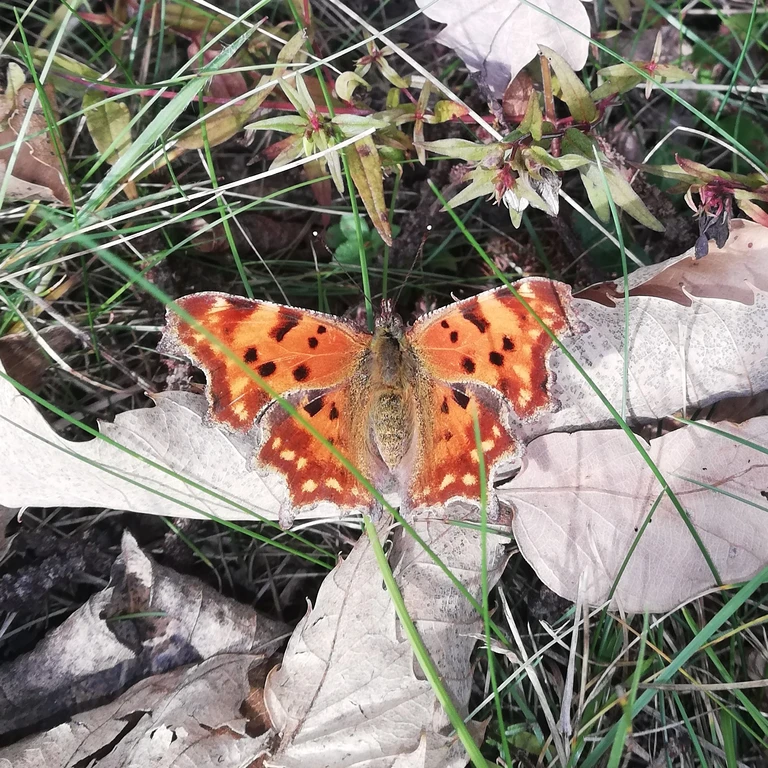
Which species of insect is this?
Polygonia c-album
